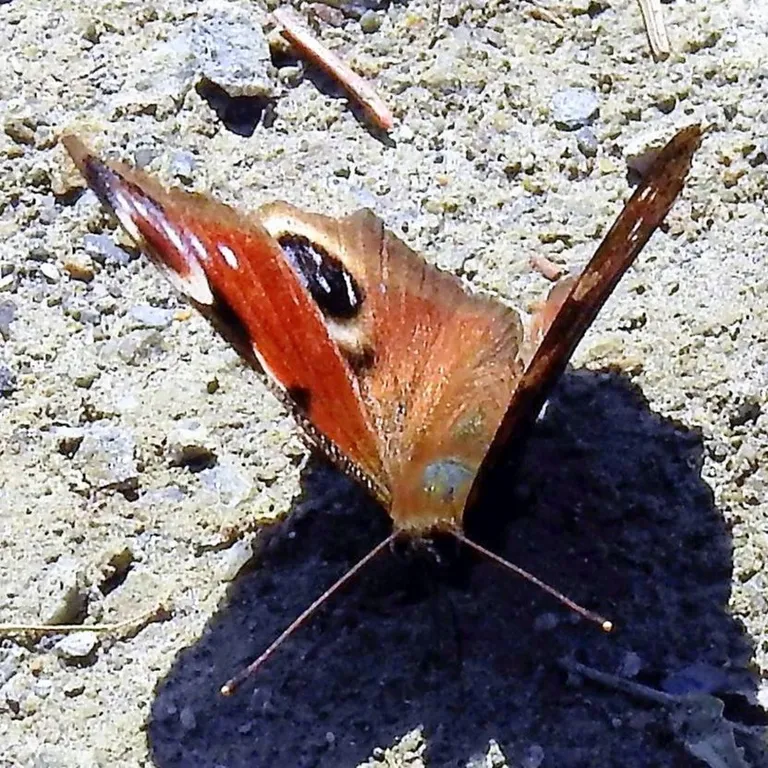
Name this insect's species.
Aglais io
